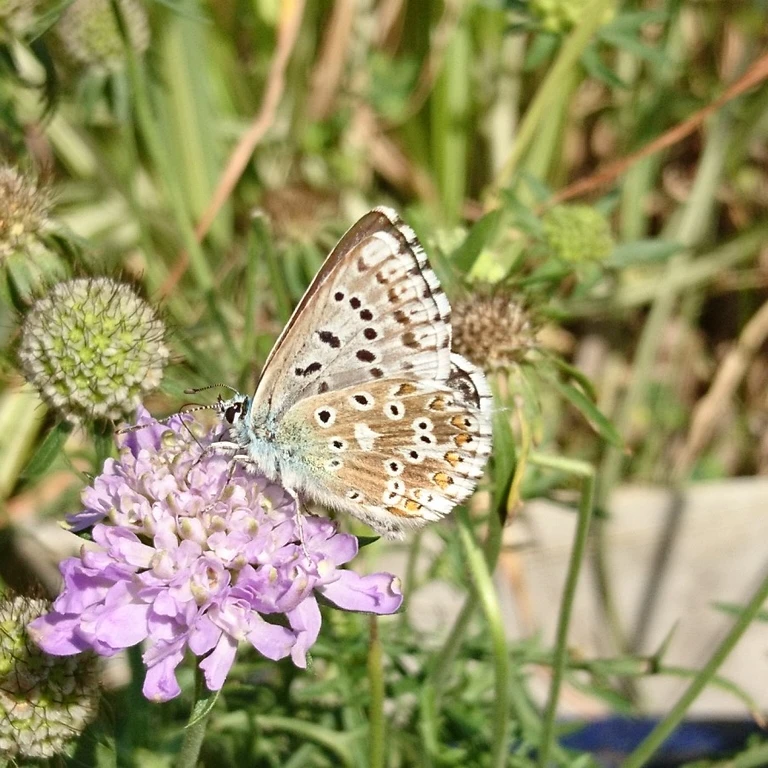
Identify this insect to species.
Lysandra coridon
